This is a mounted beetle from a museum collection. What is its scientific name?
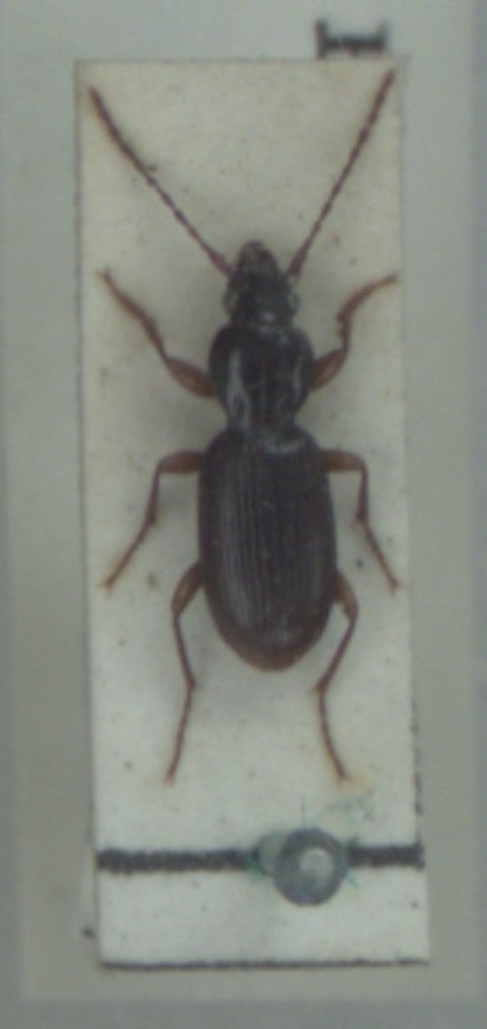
Stomis pumicatus
